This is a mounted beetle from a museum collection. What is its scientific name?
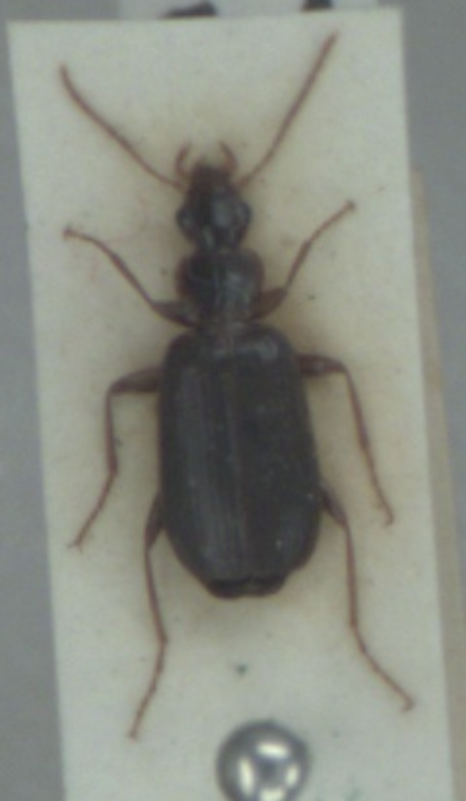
Dromius agilis
